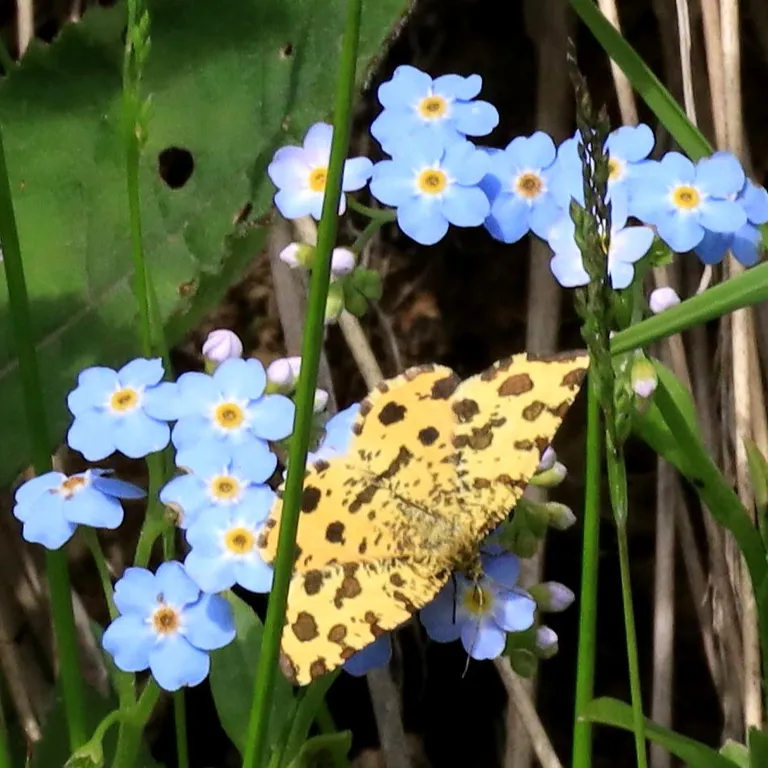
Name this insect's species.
Pseudopanthera macularia
